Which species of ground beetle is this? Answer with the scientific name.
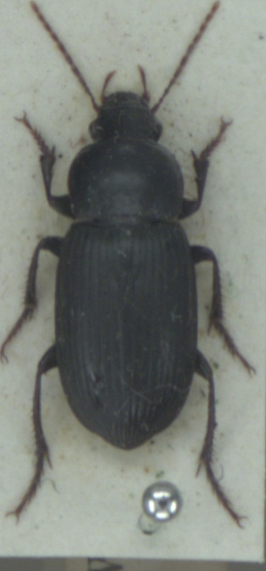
Harpalus tenebrosus
